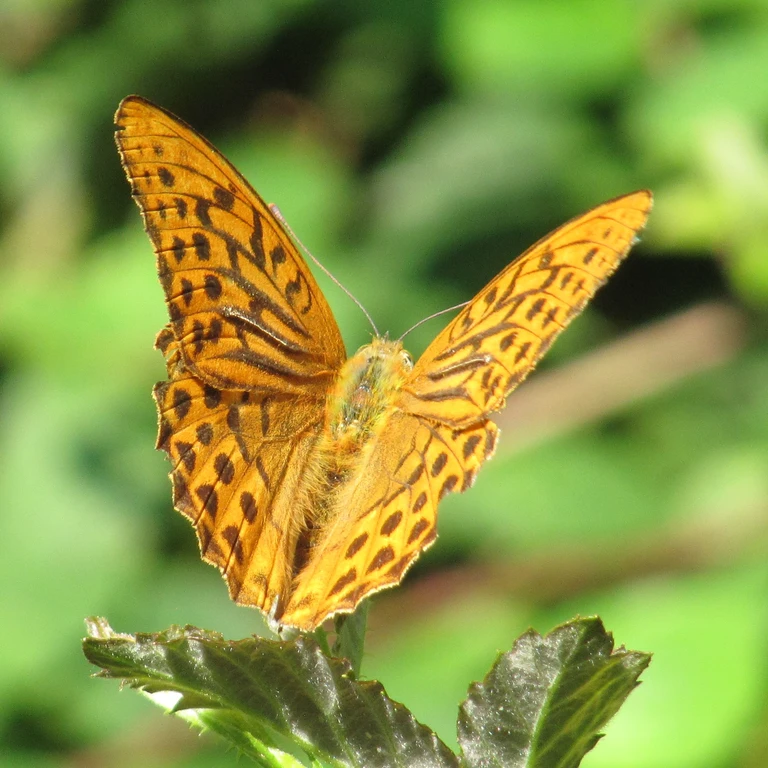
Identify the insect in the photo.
Argynnis paphia
